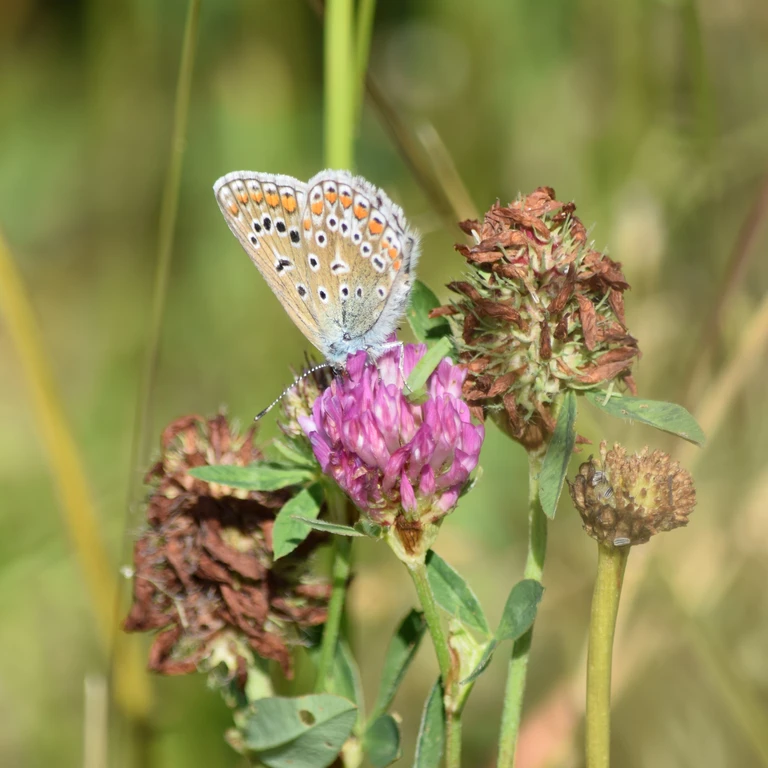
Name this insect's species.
Polyommatus icarus
